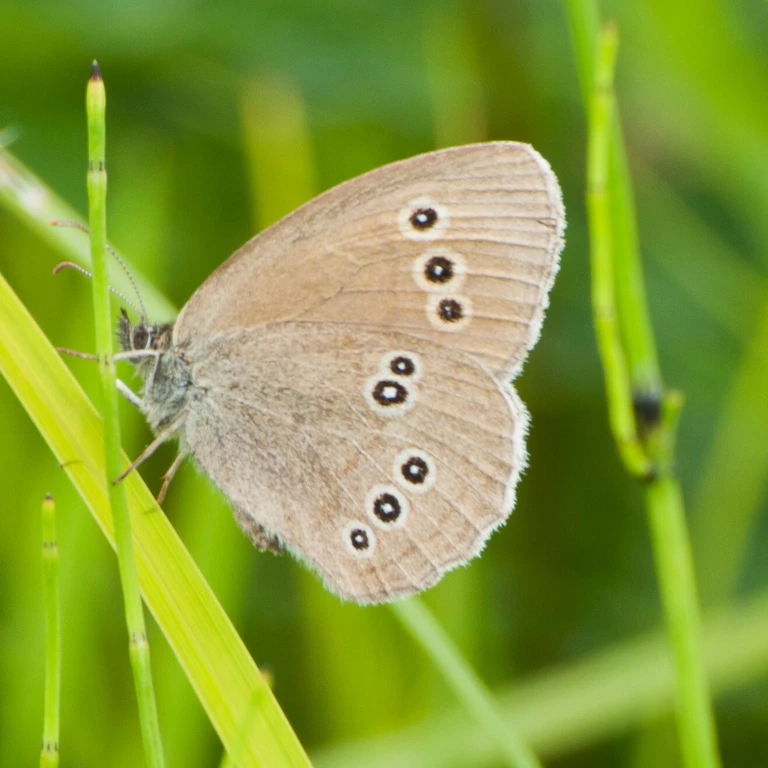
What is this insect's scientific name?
Aphantopus hyperantus
